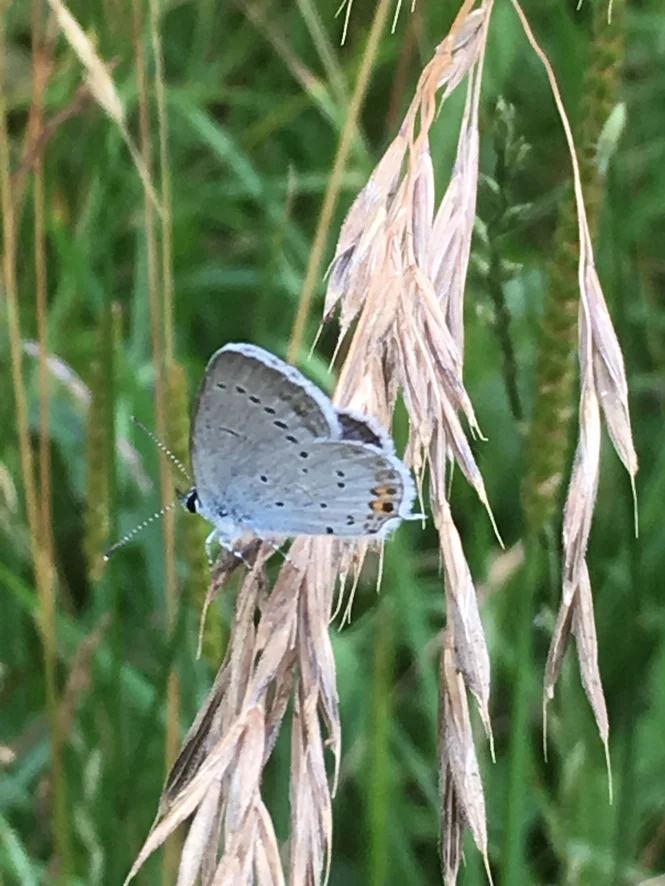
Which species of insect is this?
Cupido argiades (also Elkalyce argiades)
